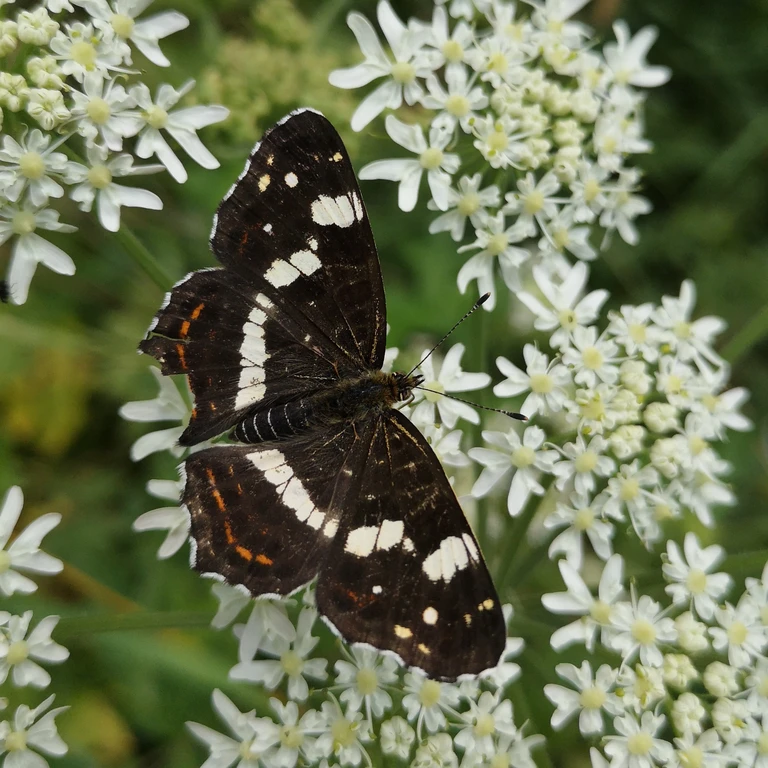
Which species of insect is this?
Araschnia levana
